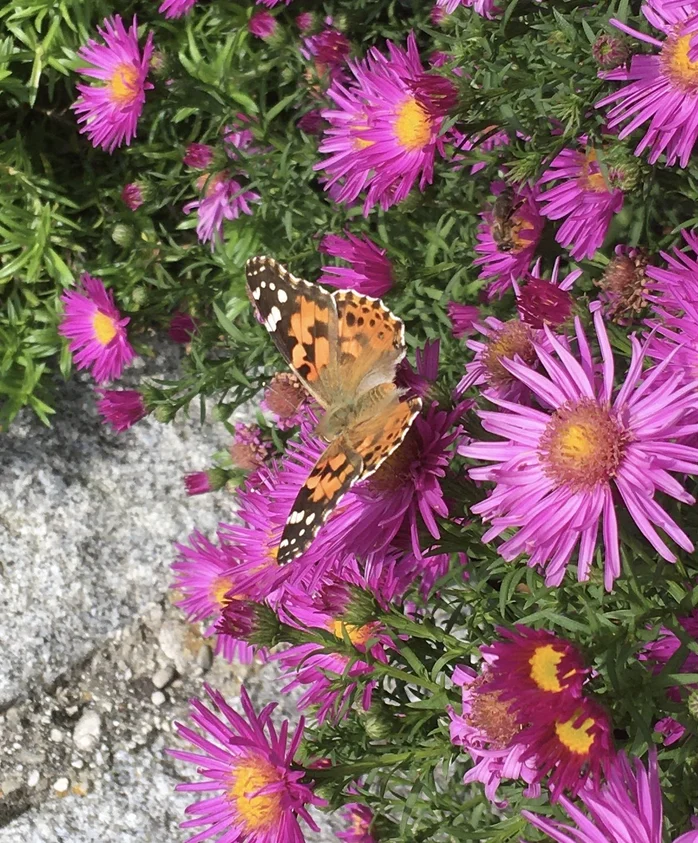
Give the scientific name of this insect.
Vanessa cardui
